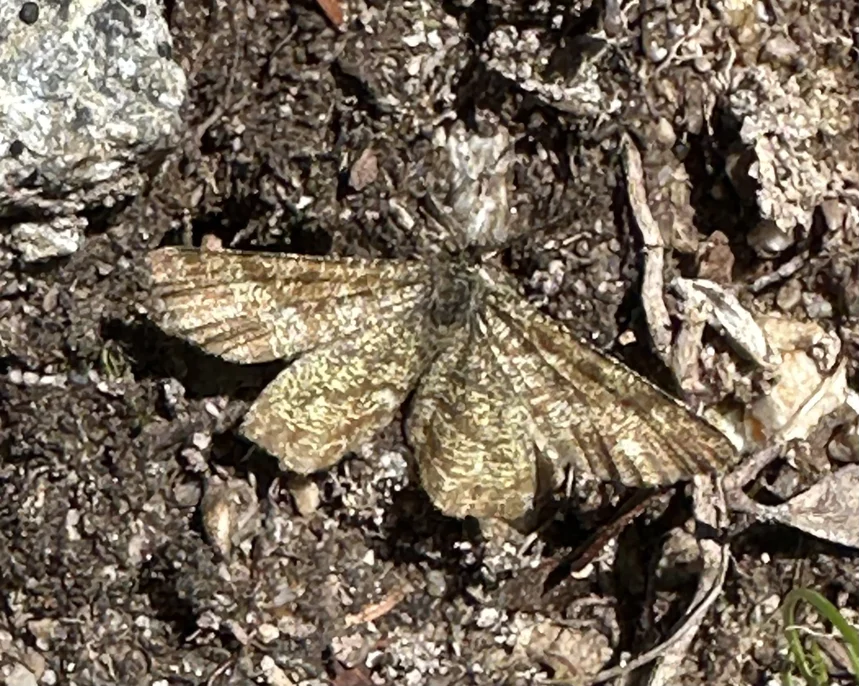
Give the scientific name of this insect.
Ematurga atomaria
